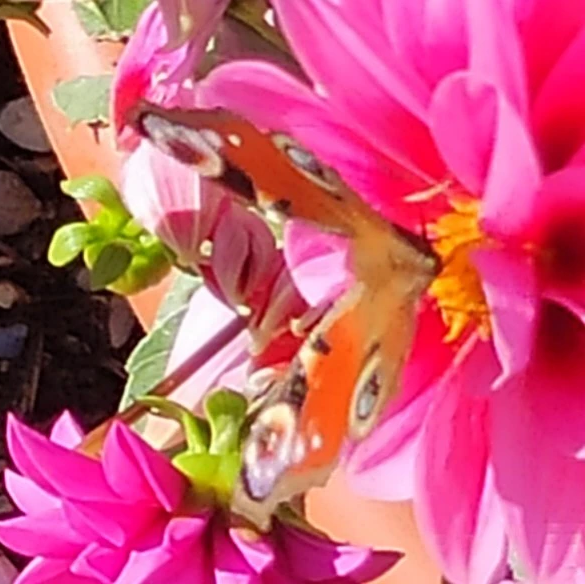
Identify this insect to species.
Aglais io
